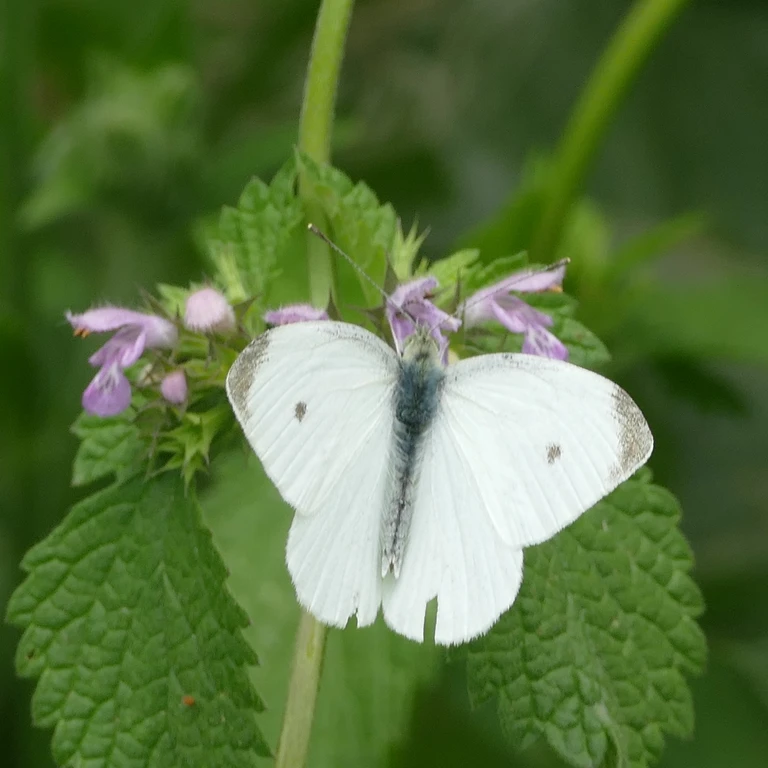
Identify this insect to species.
Pieris rapae
